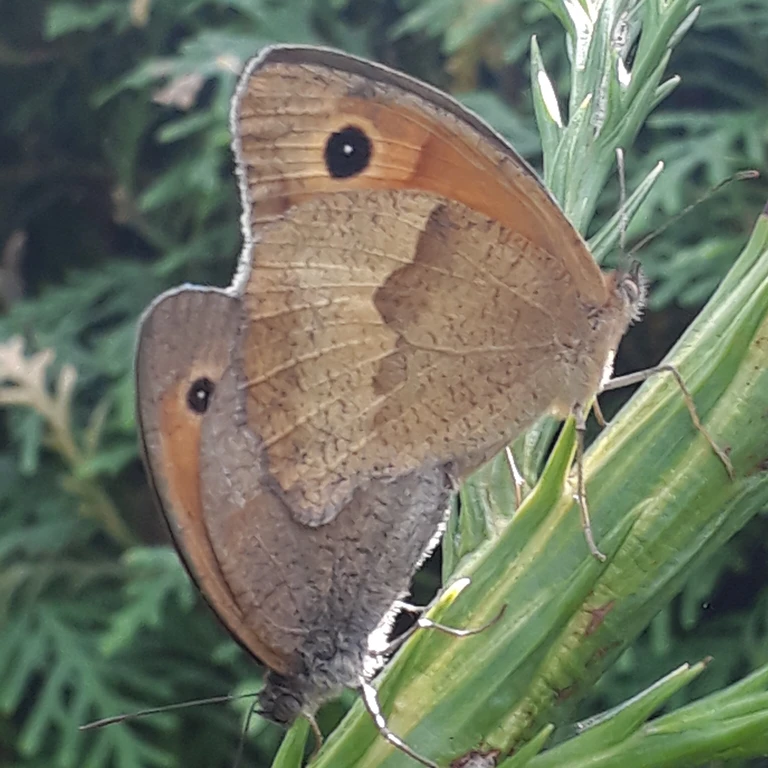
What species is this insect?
Maniola jurtina
